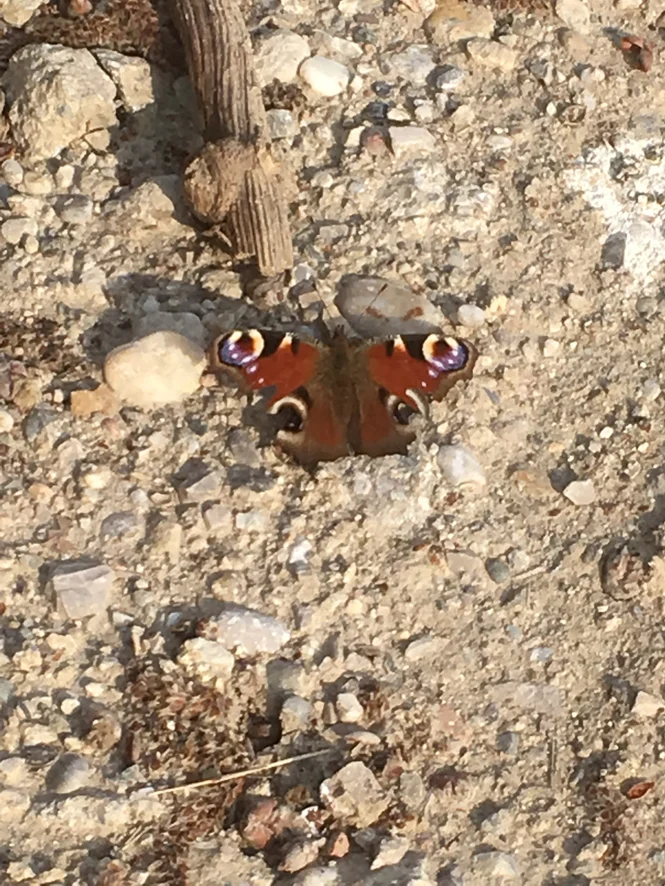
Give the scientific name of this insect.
Aglais io
